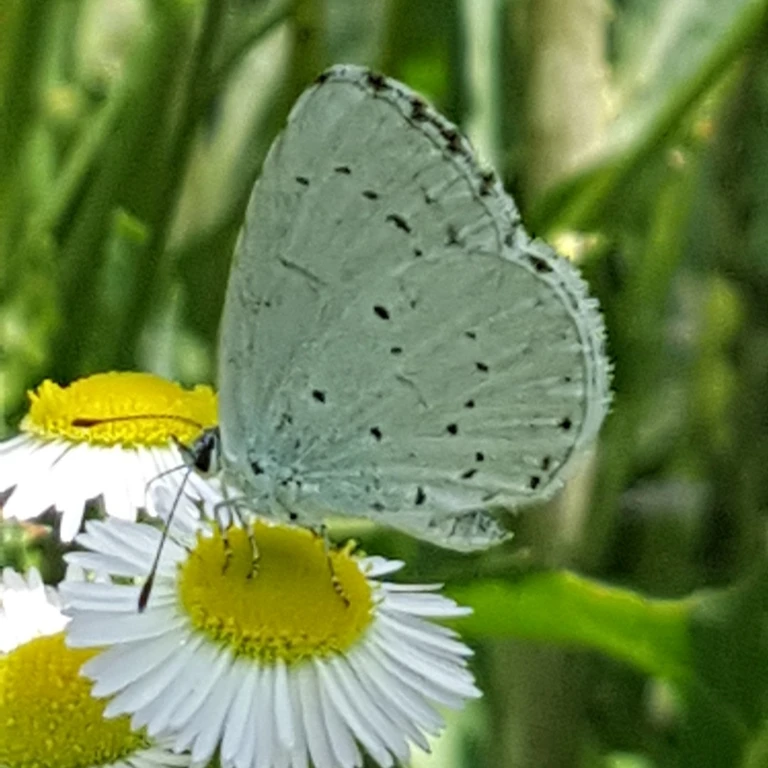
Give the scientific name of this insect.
Celastrina argiolus
